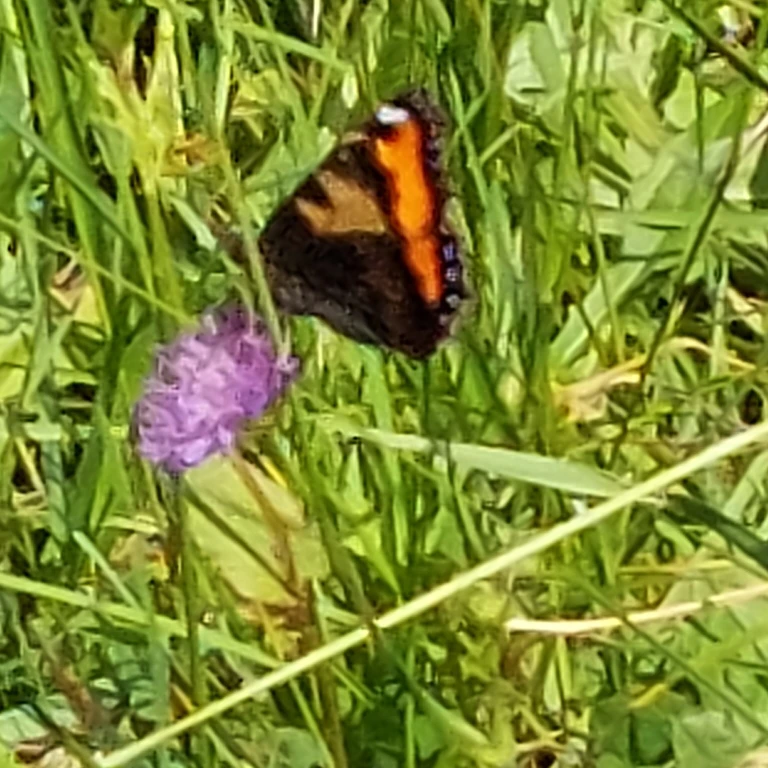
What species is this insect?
Aglais urticae
